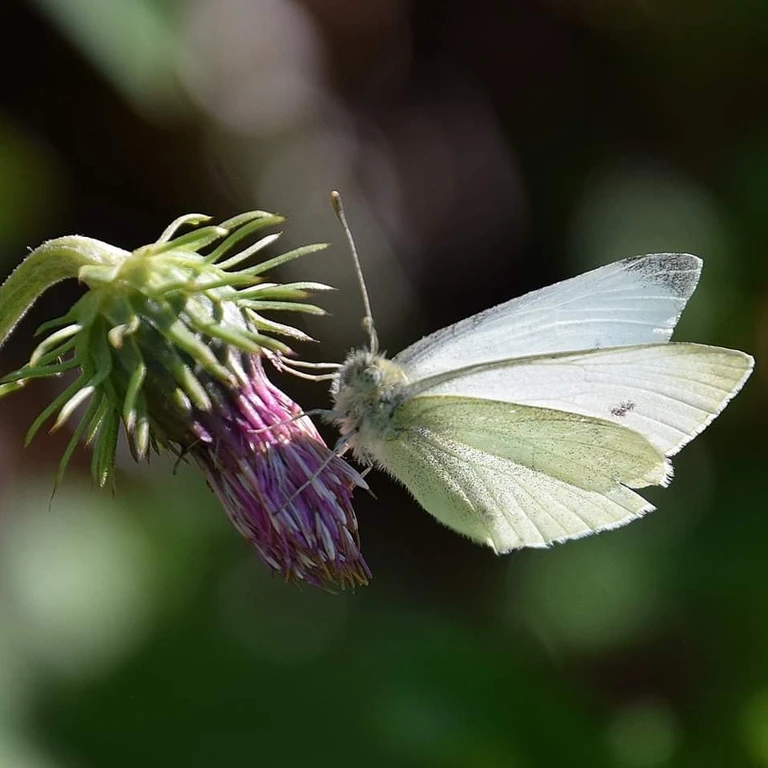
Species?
Pieris rapae
